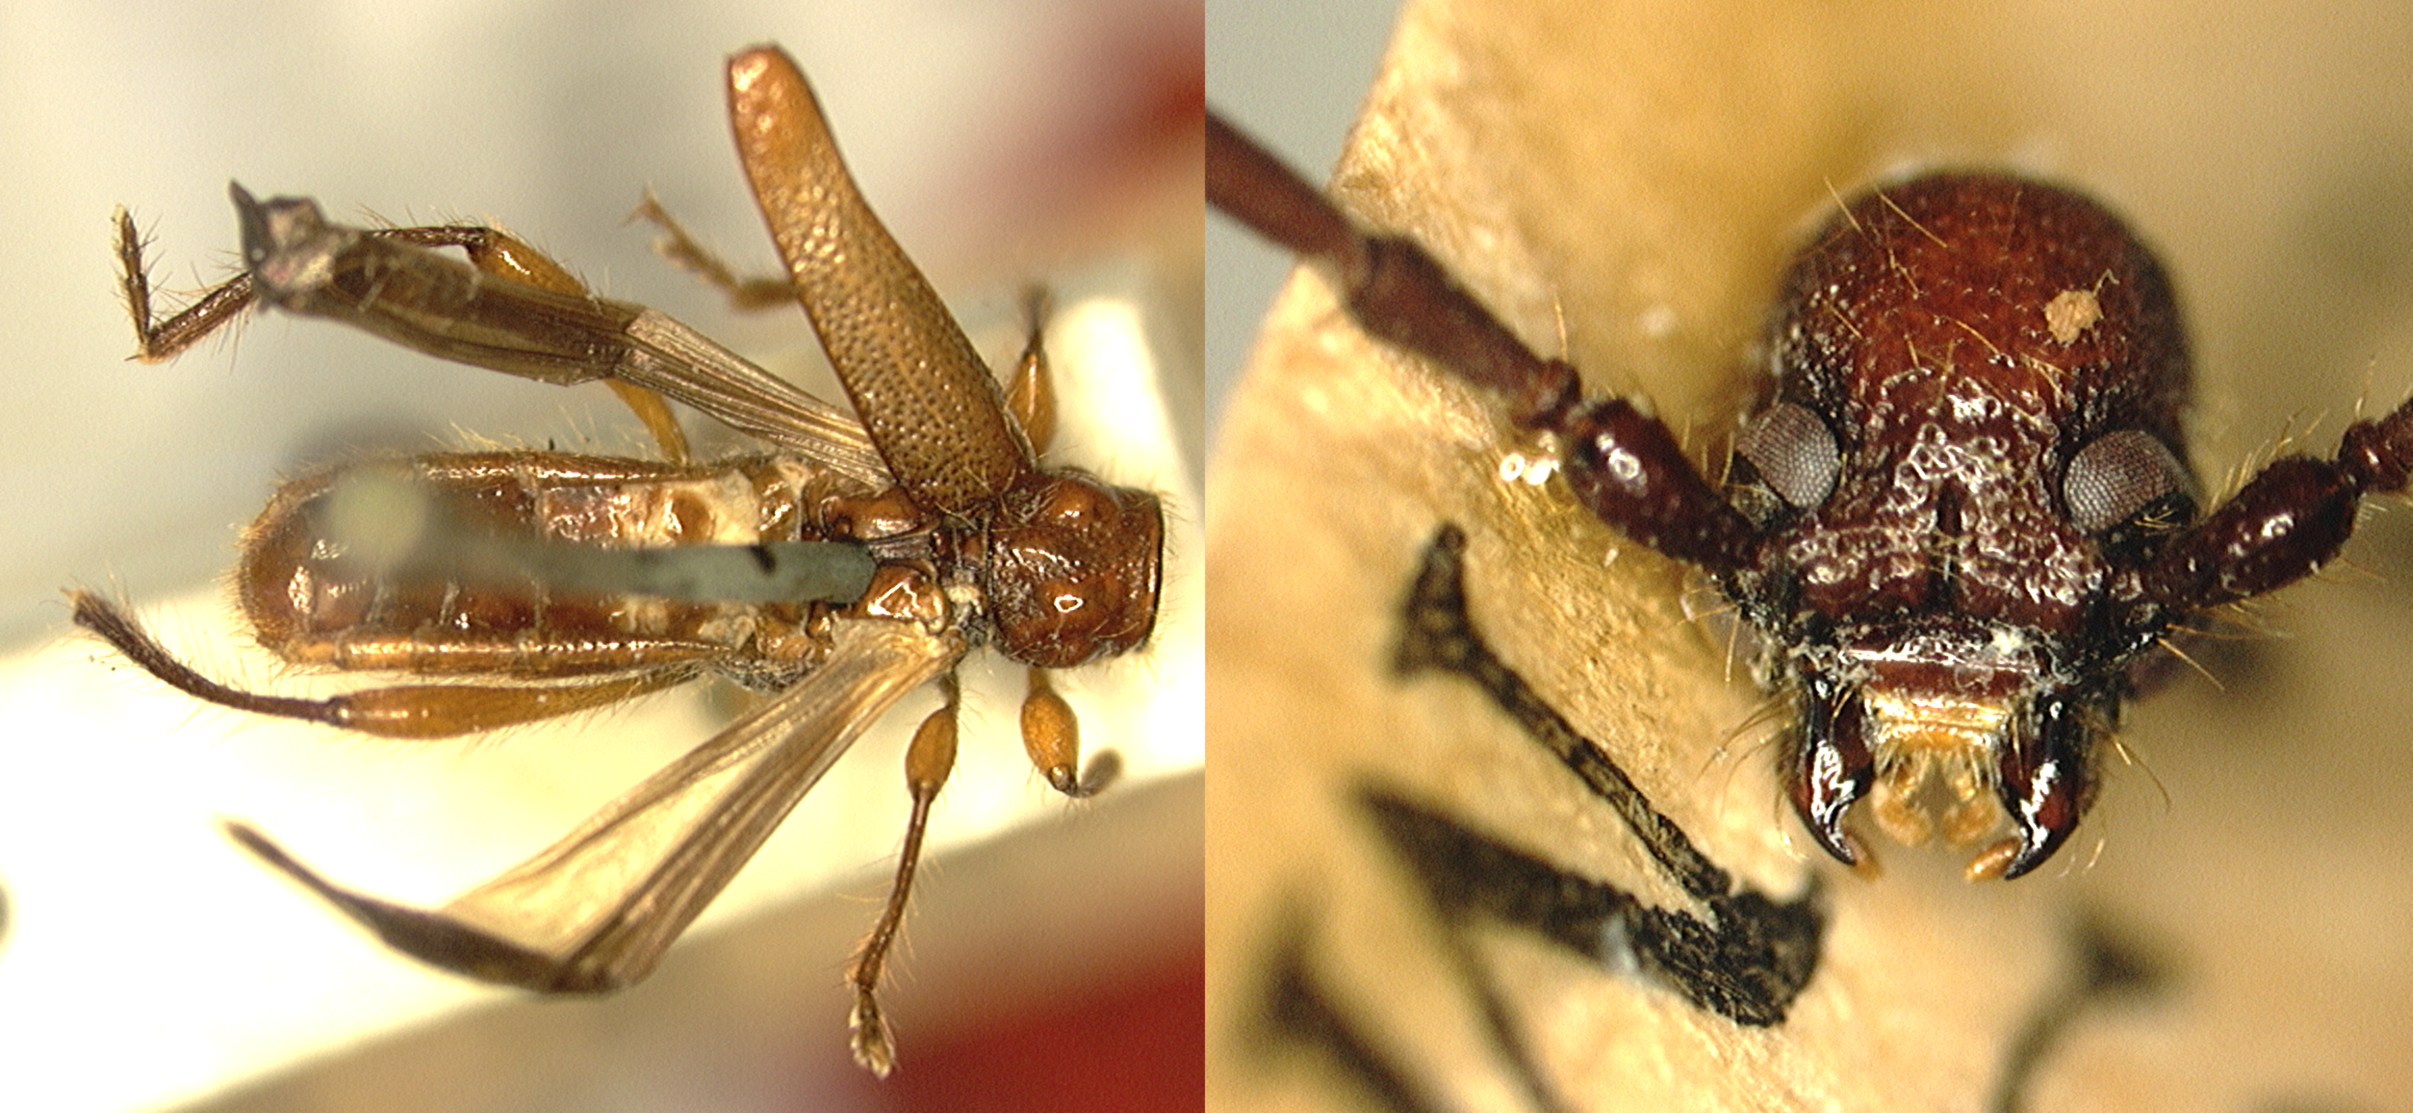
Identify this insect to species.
Stenopterus truncatipennis
